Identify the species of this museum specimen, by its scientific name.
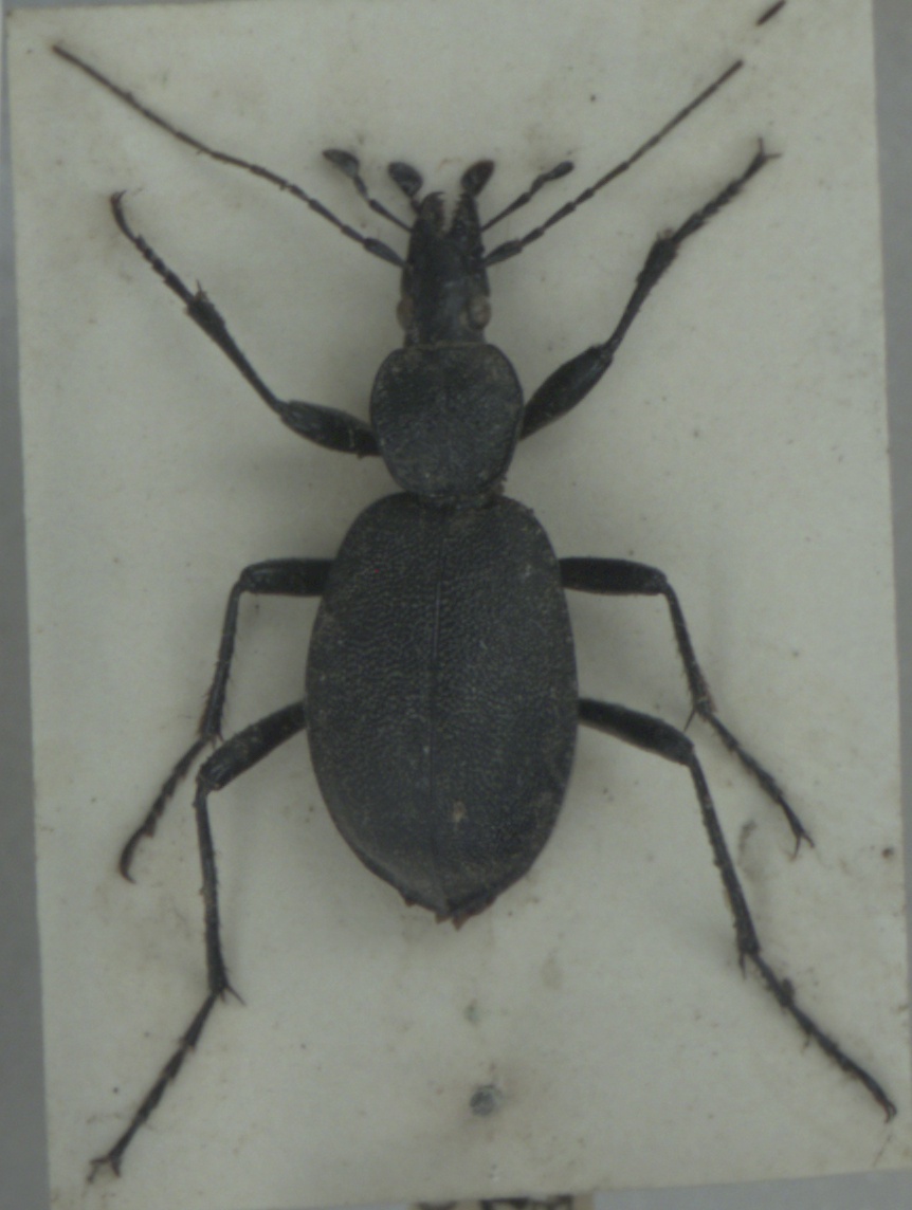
Cychrus caraboides
